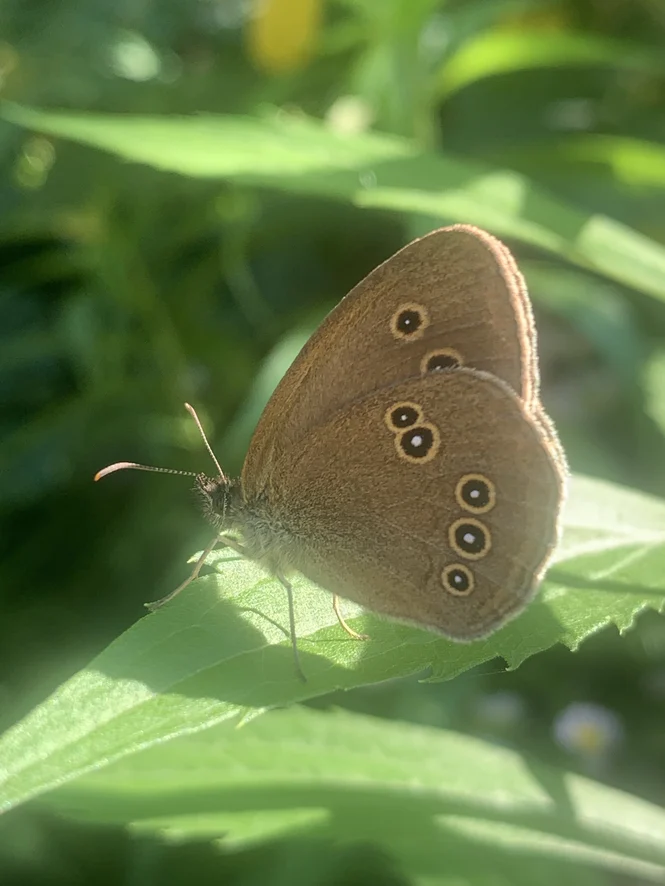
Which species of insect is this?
Aphantopus hyperantus
